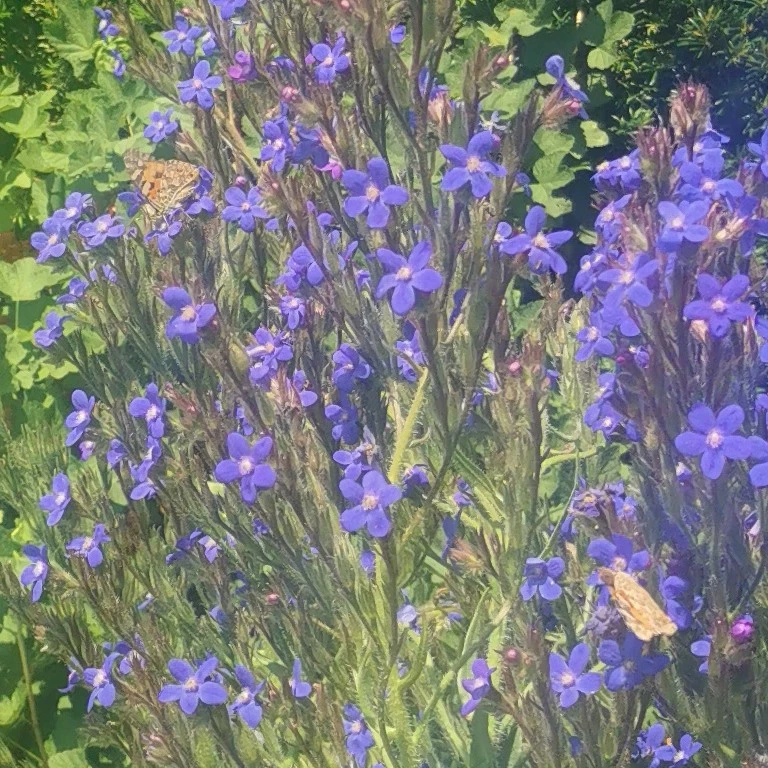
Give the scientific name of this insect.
Vanessa cardui
